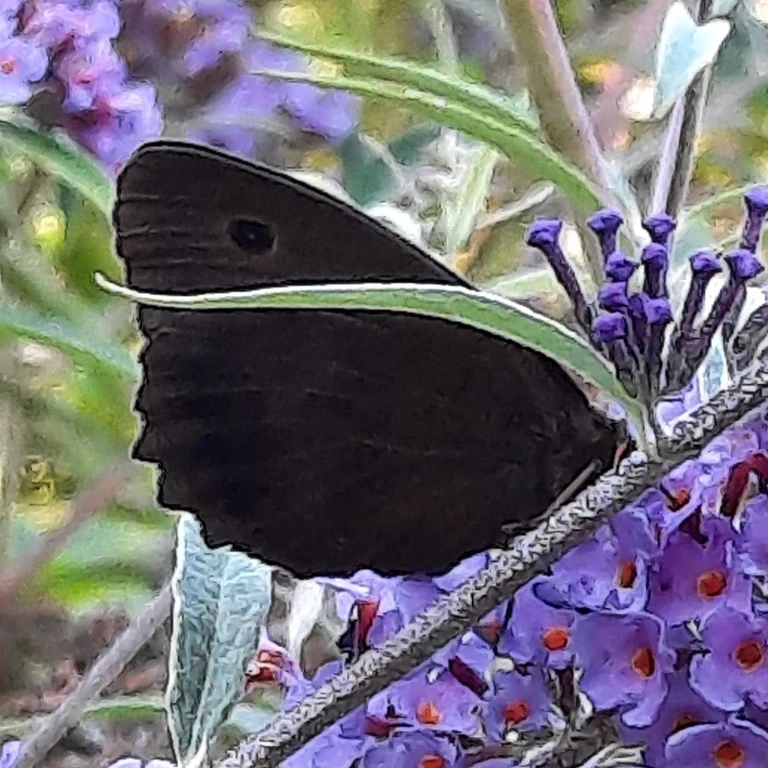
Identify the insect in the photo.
Minois dryas
